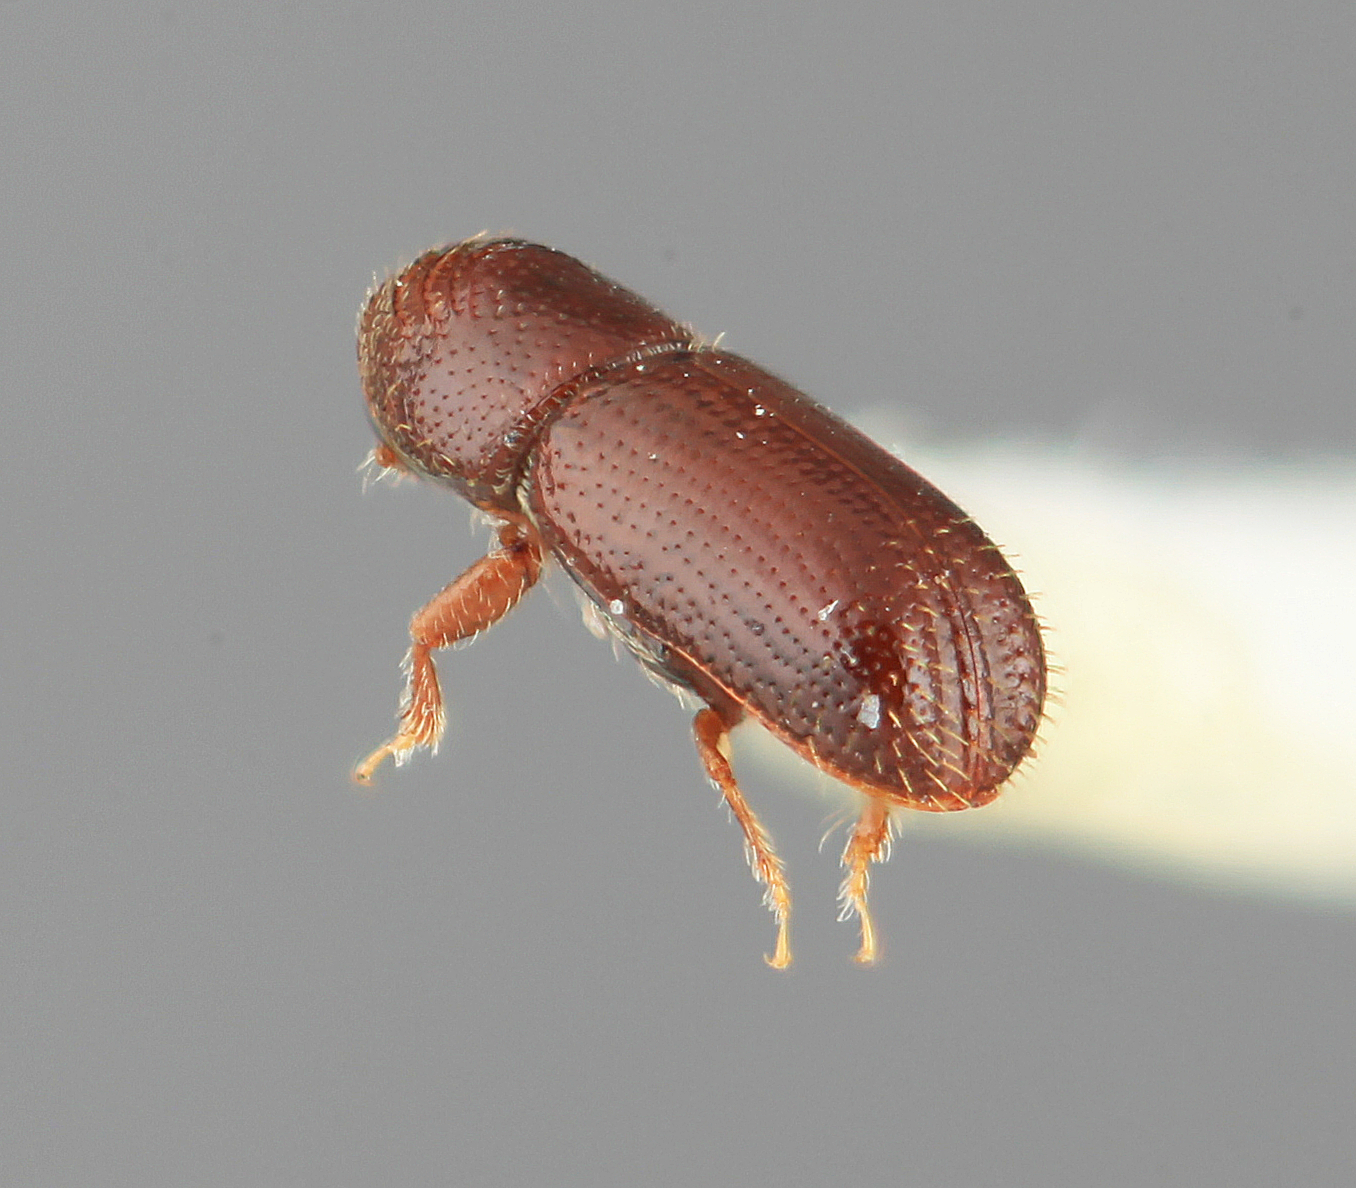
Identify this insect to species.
Pityophthorus borrichiae
